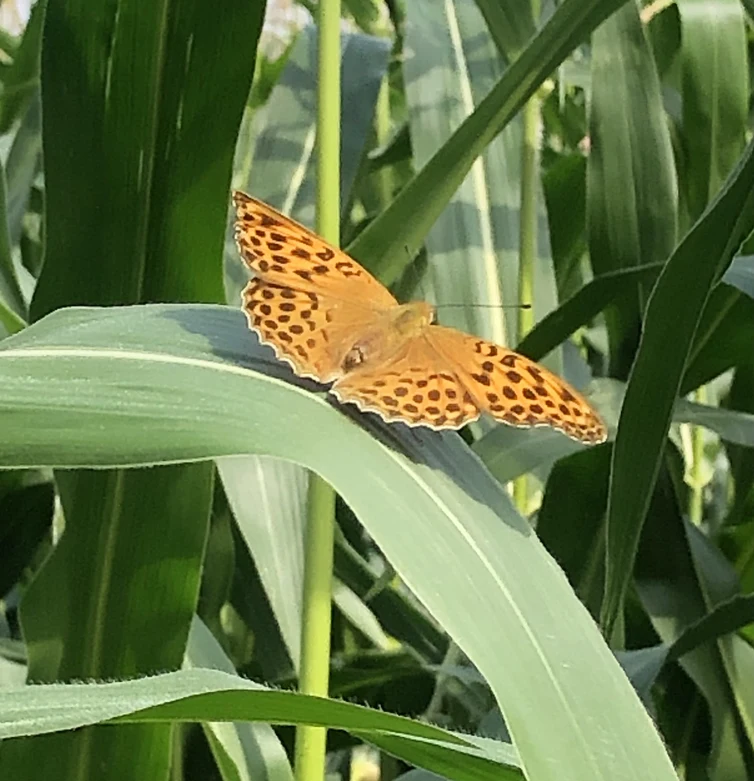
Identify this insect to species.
Argynnis paphia
